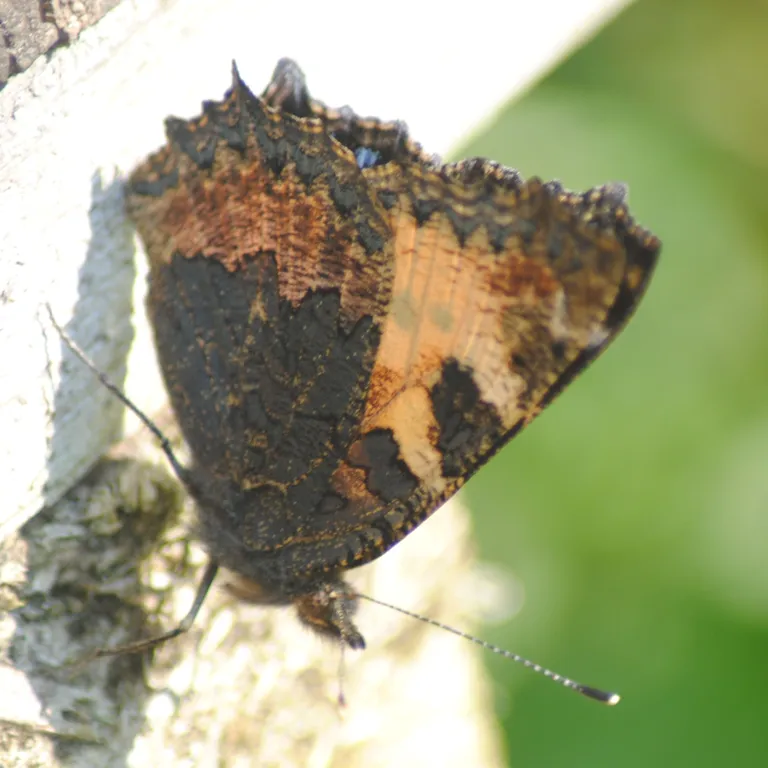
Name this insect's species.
Aglais urticae
